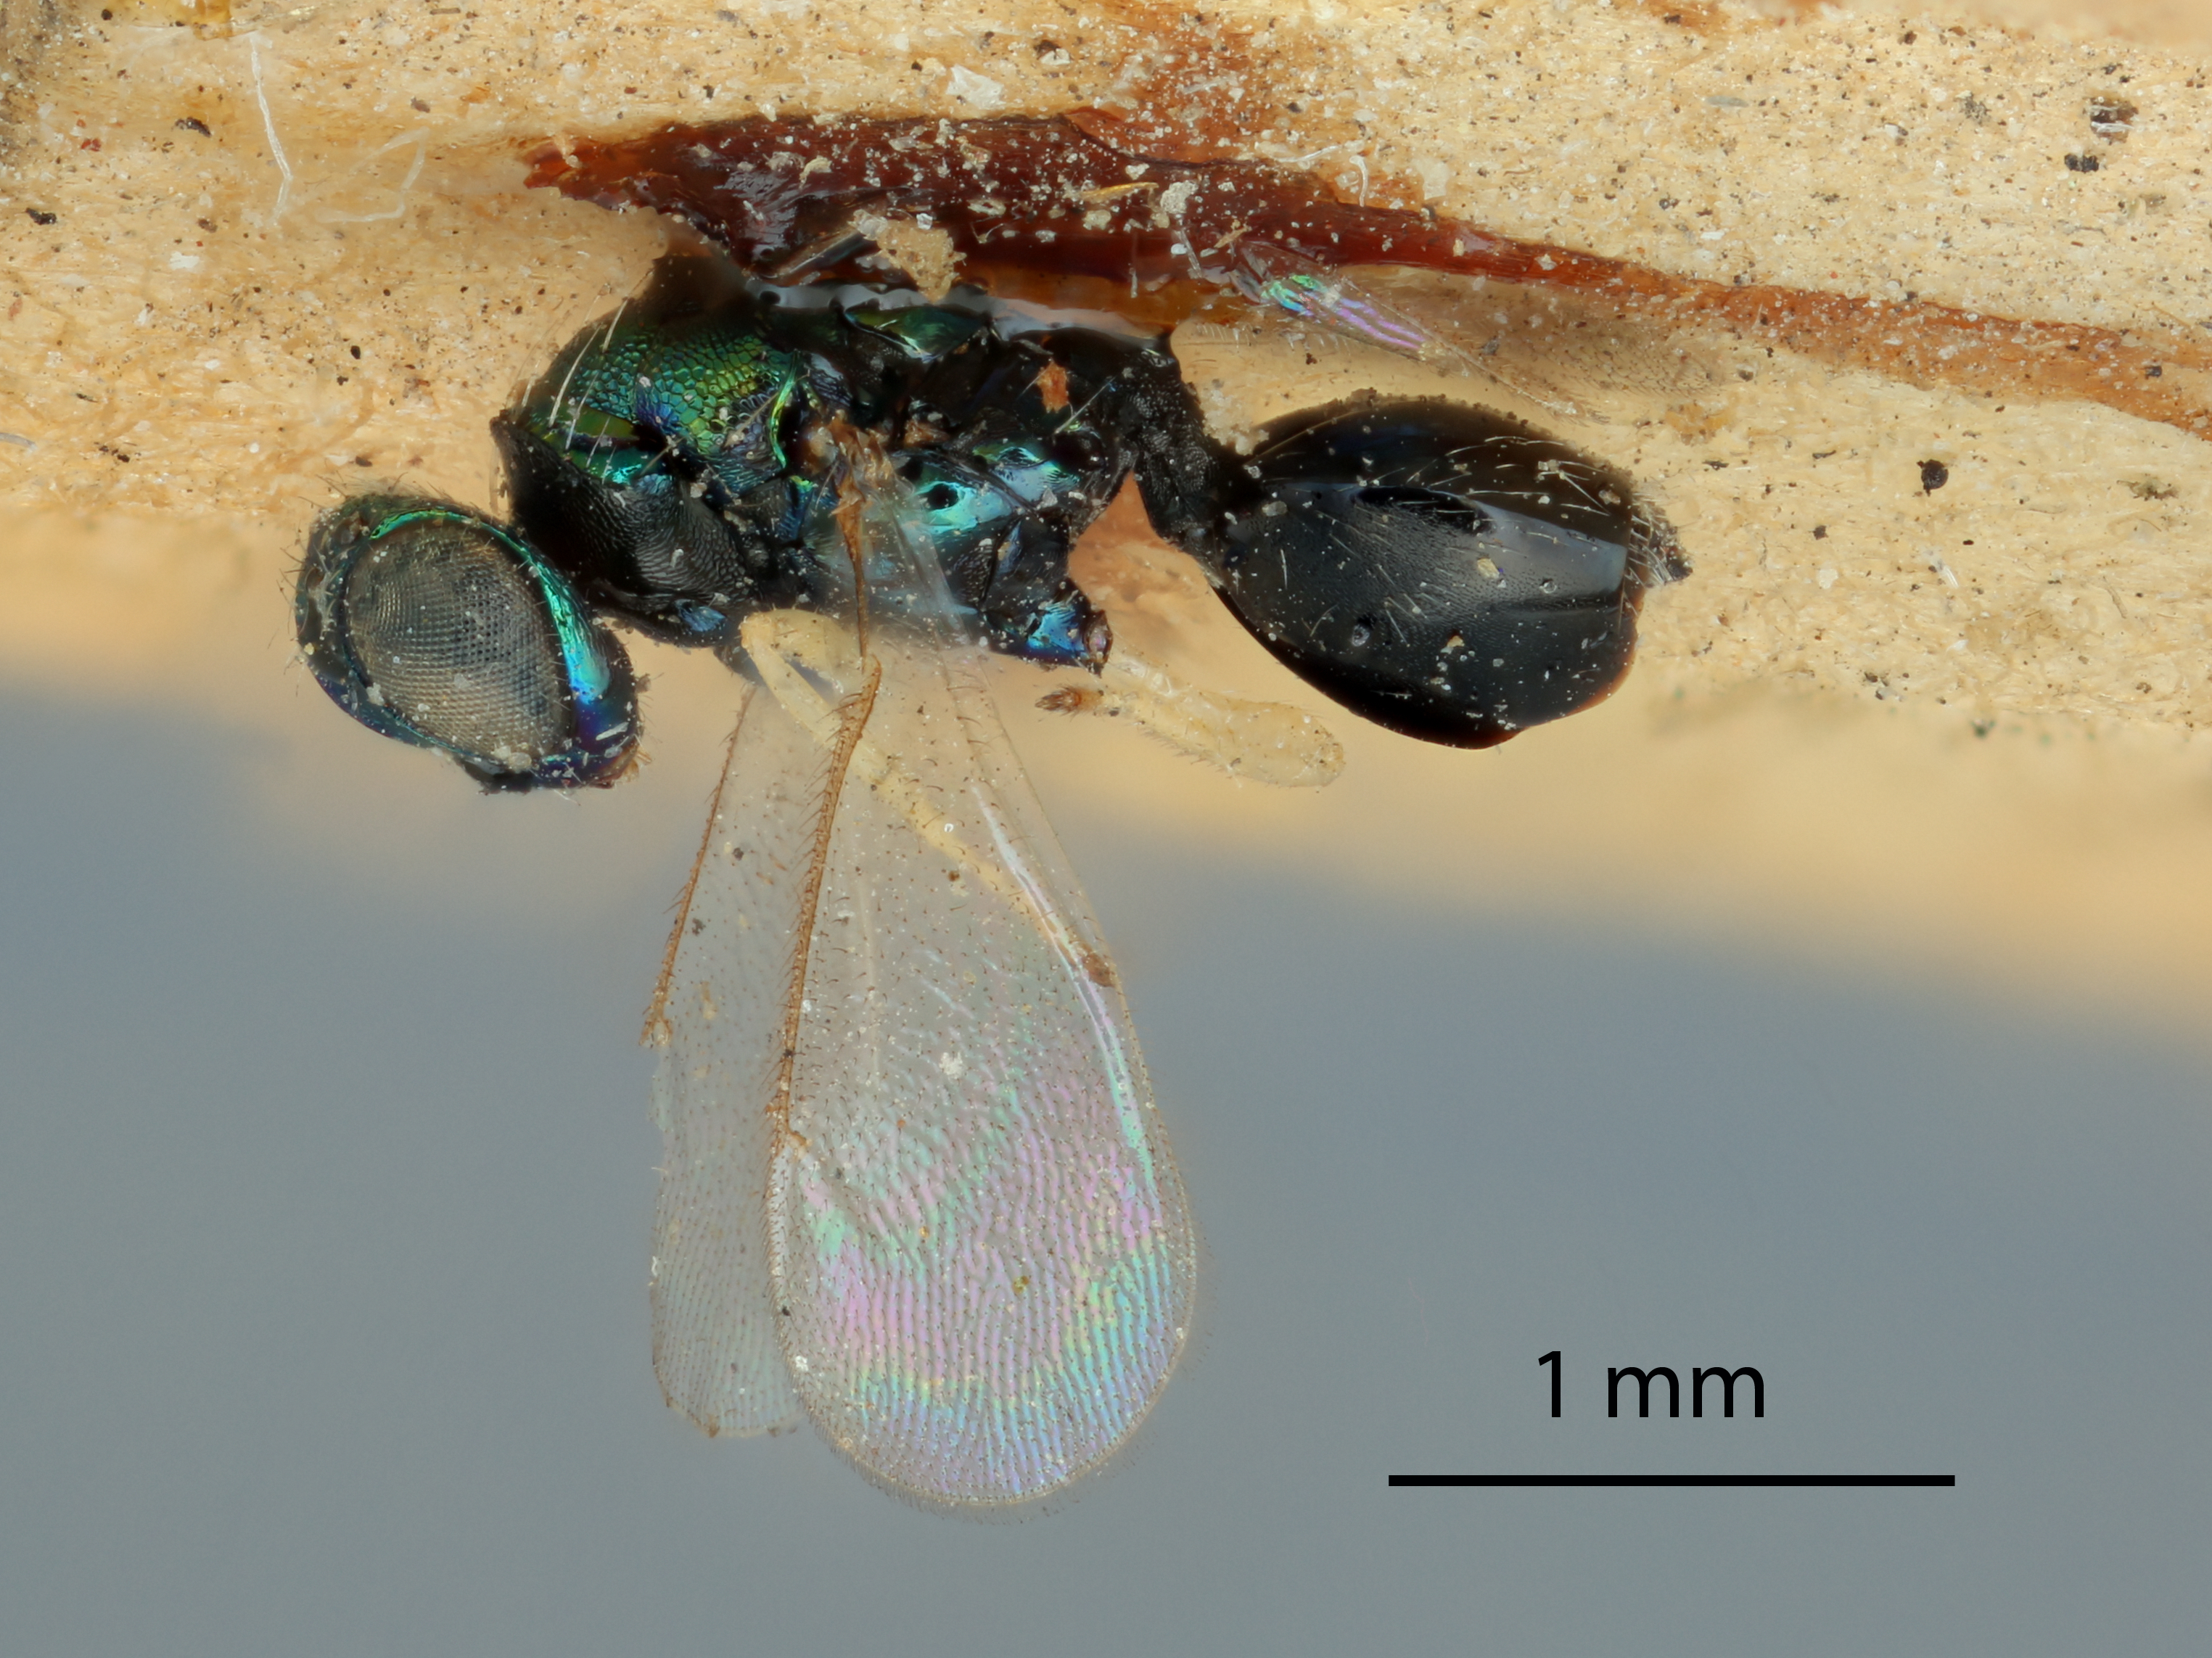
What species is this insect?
Holcopelte missouriensis
